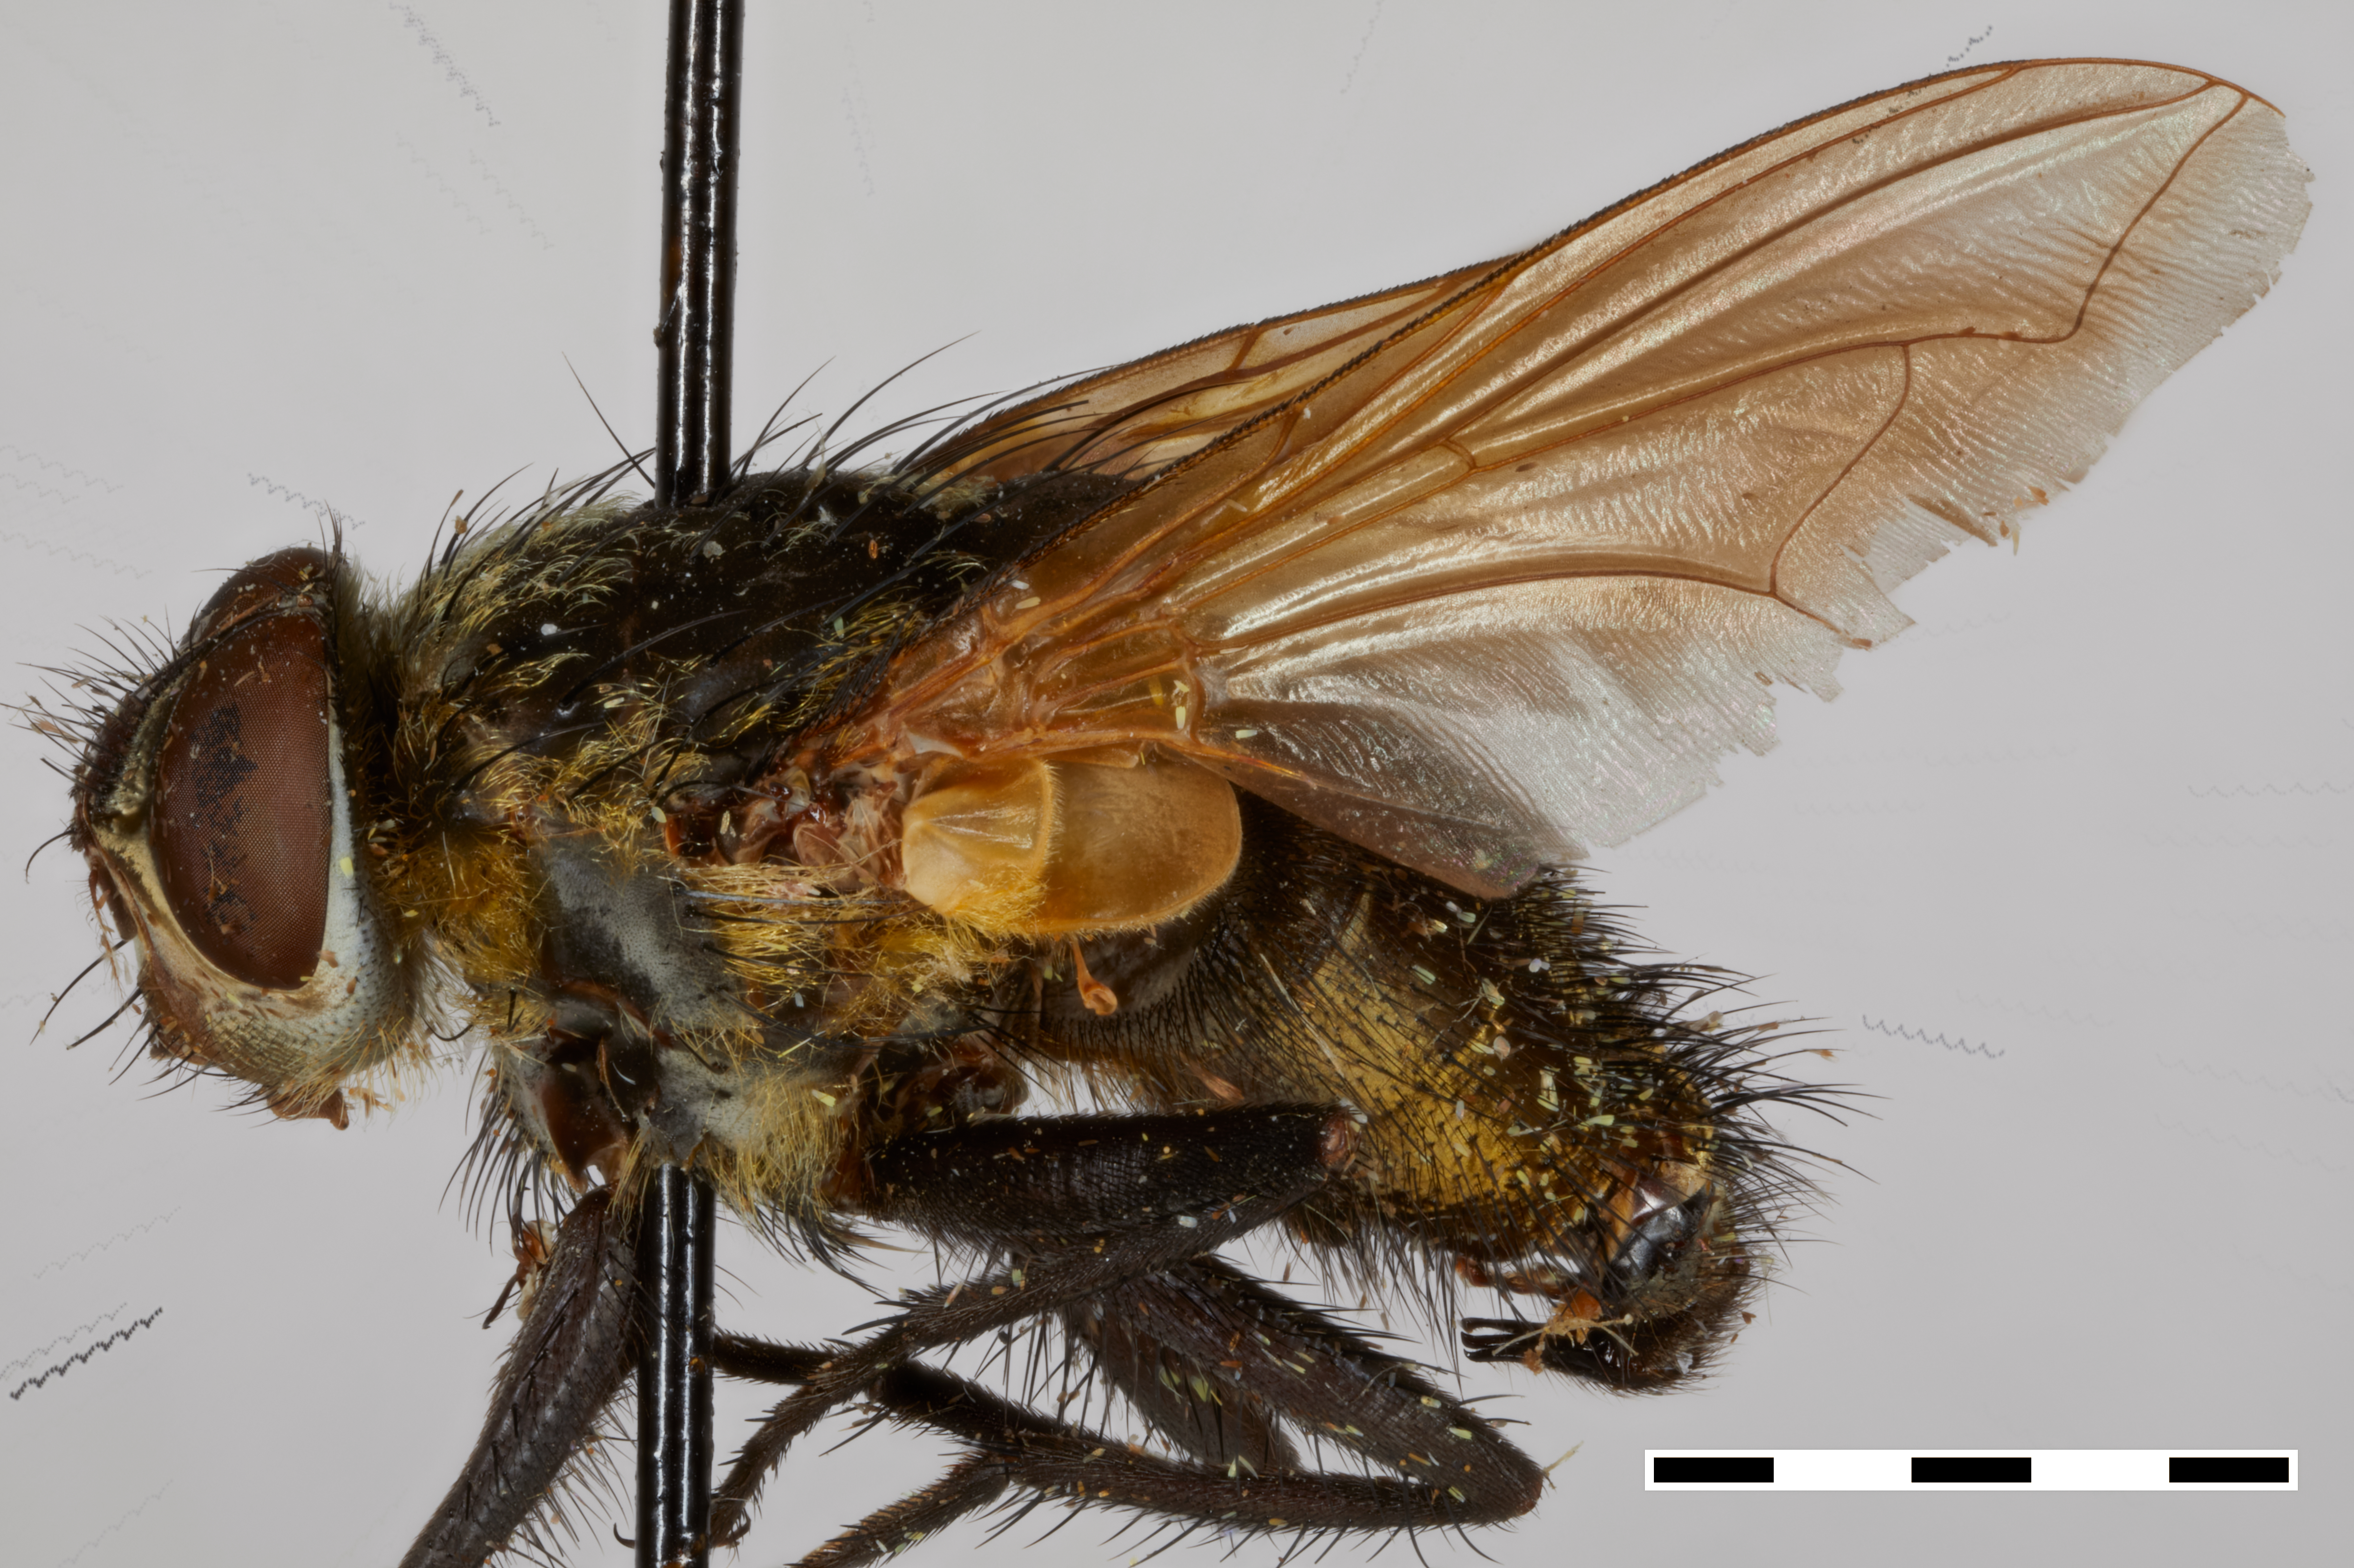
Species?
Xanthotryxus mongol
